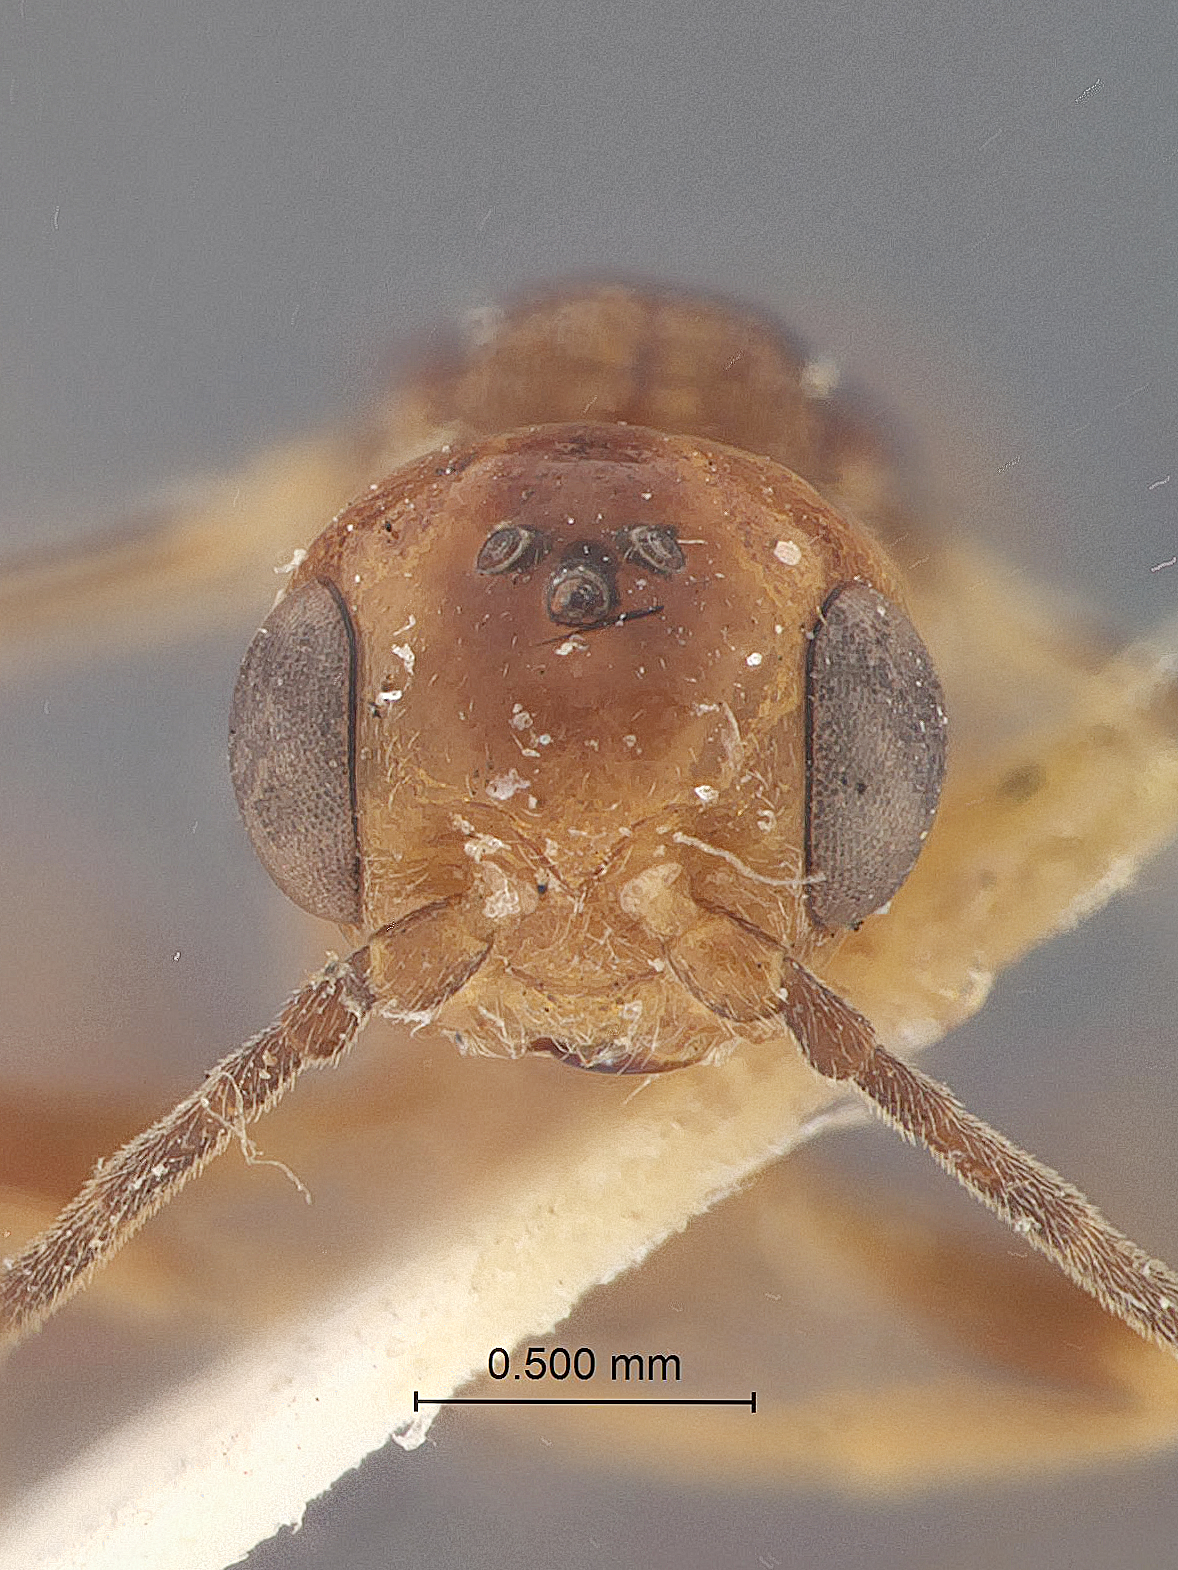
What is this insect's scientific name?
Pammegischia lovei
